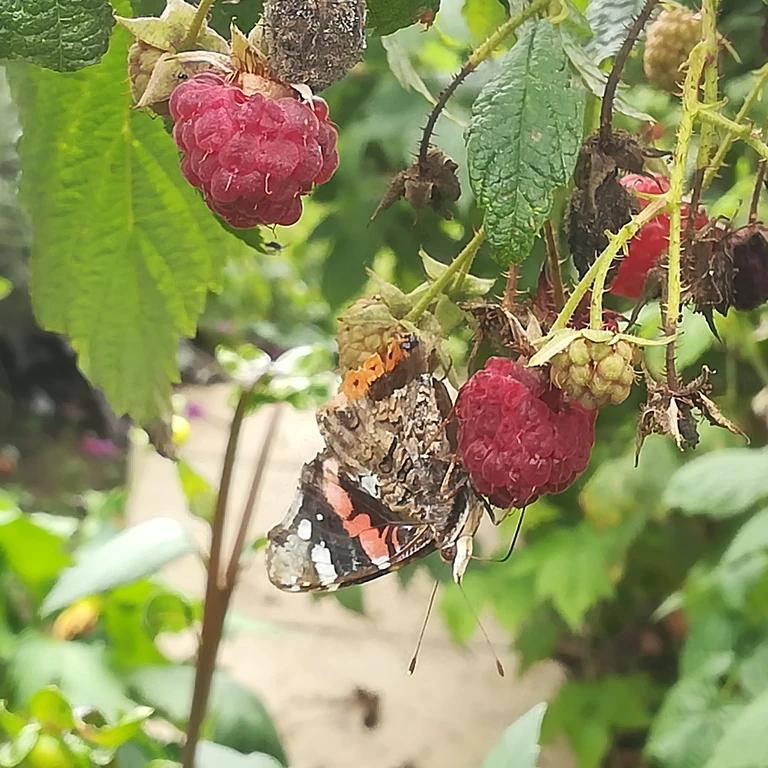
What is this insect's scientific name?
Vanessa atalanta
